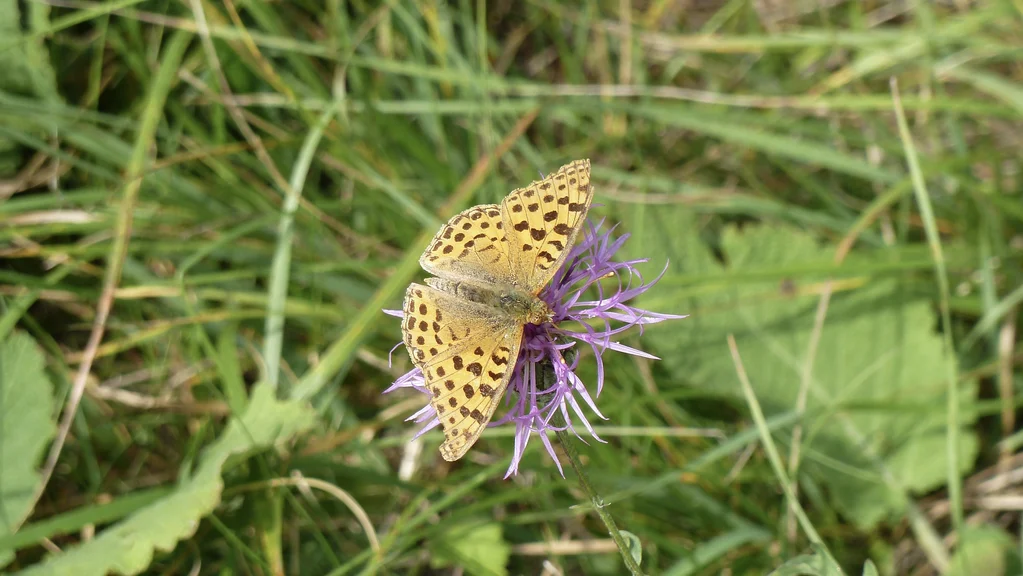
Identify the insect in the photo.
Issoria lathonia
